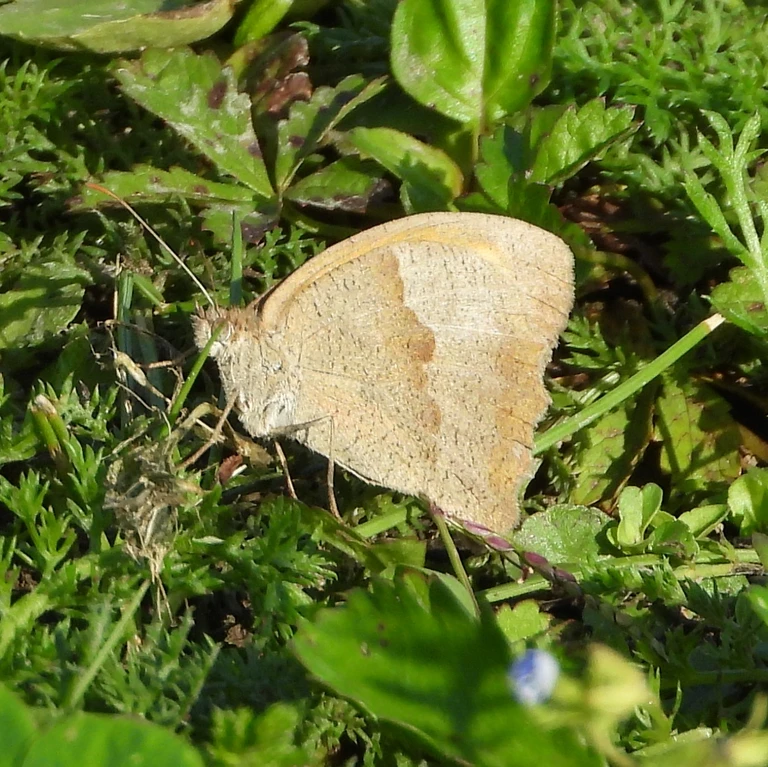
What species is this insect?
Maniola jurtina
